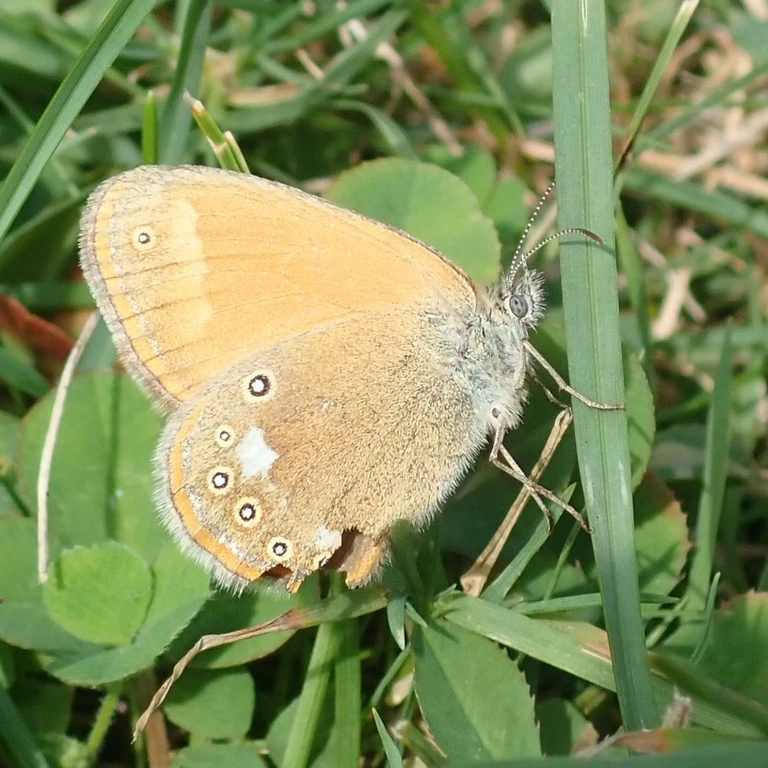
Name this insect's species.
Coenonympha glycerion (also Coenonympha iphis)
